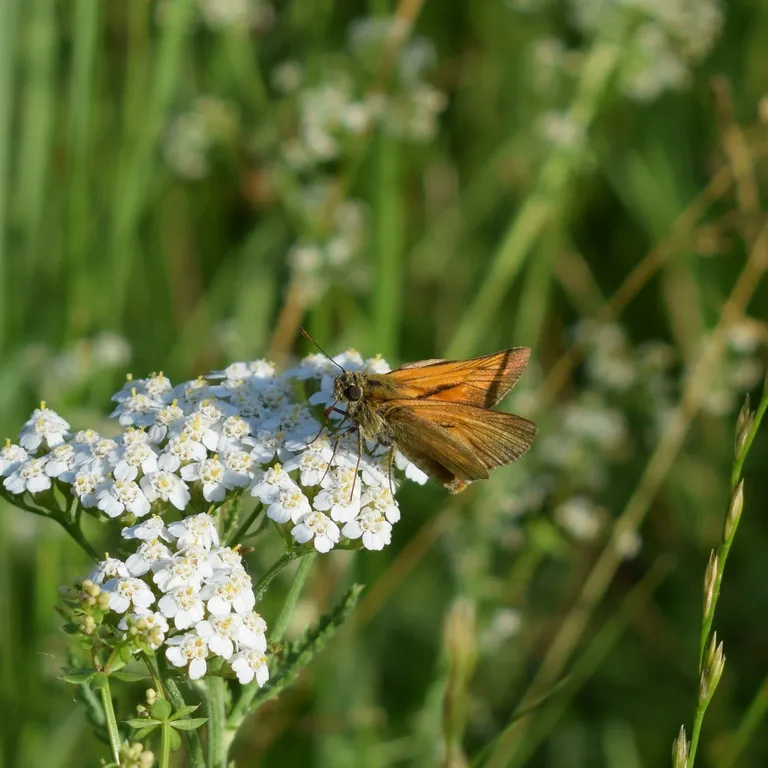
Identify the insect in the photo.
Ochlodes sylvanus (also Ochlodes venata)
